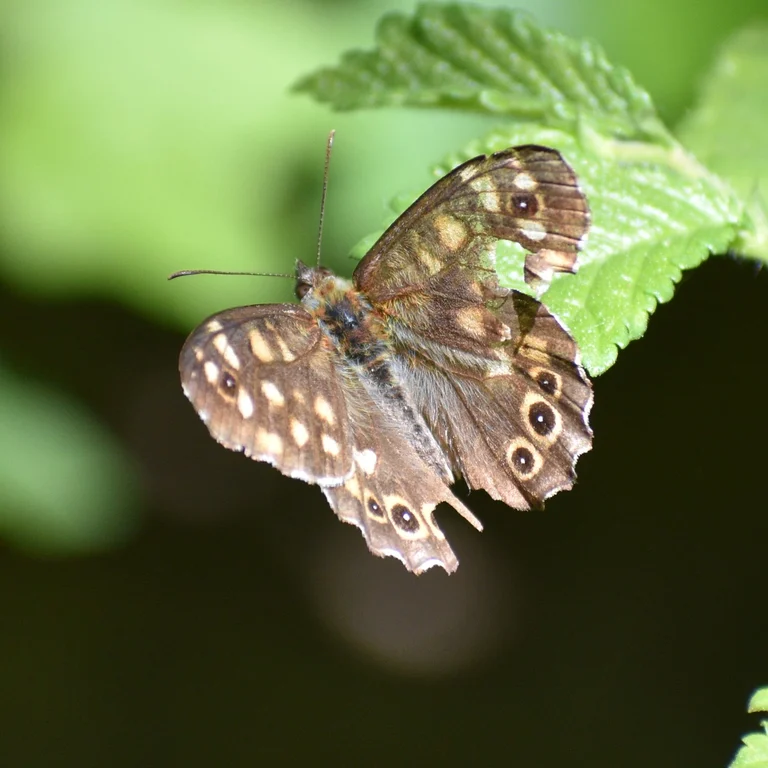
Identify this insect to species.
Pararge aegeria
